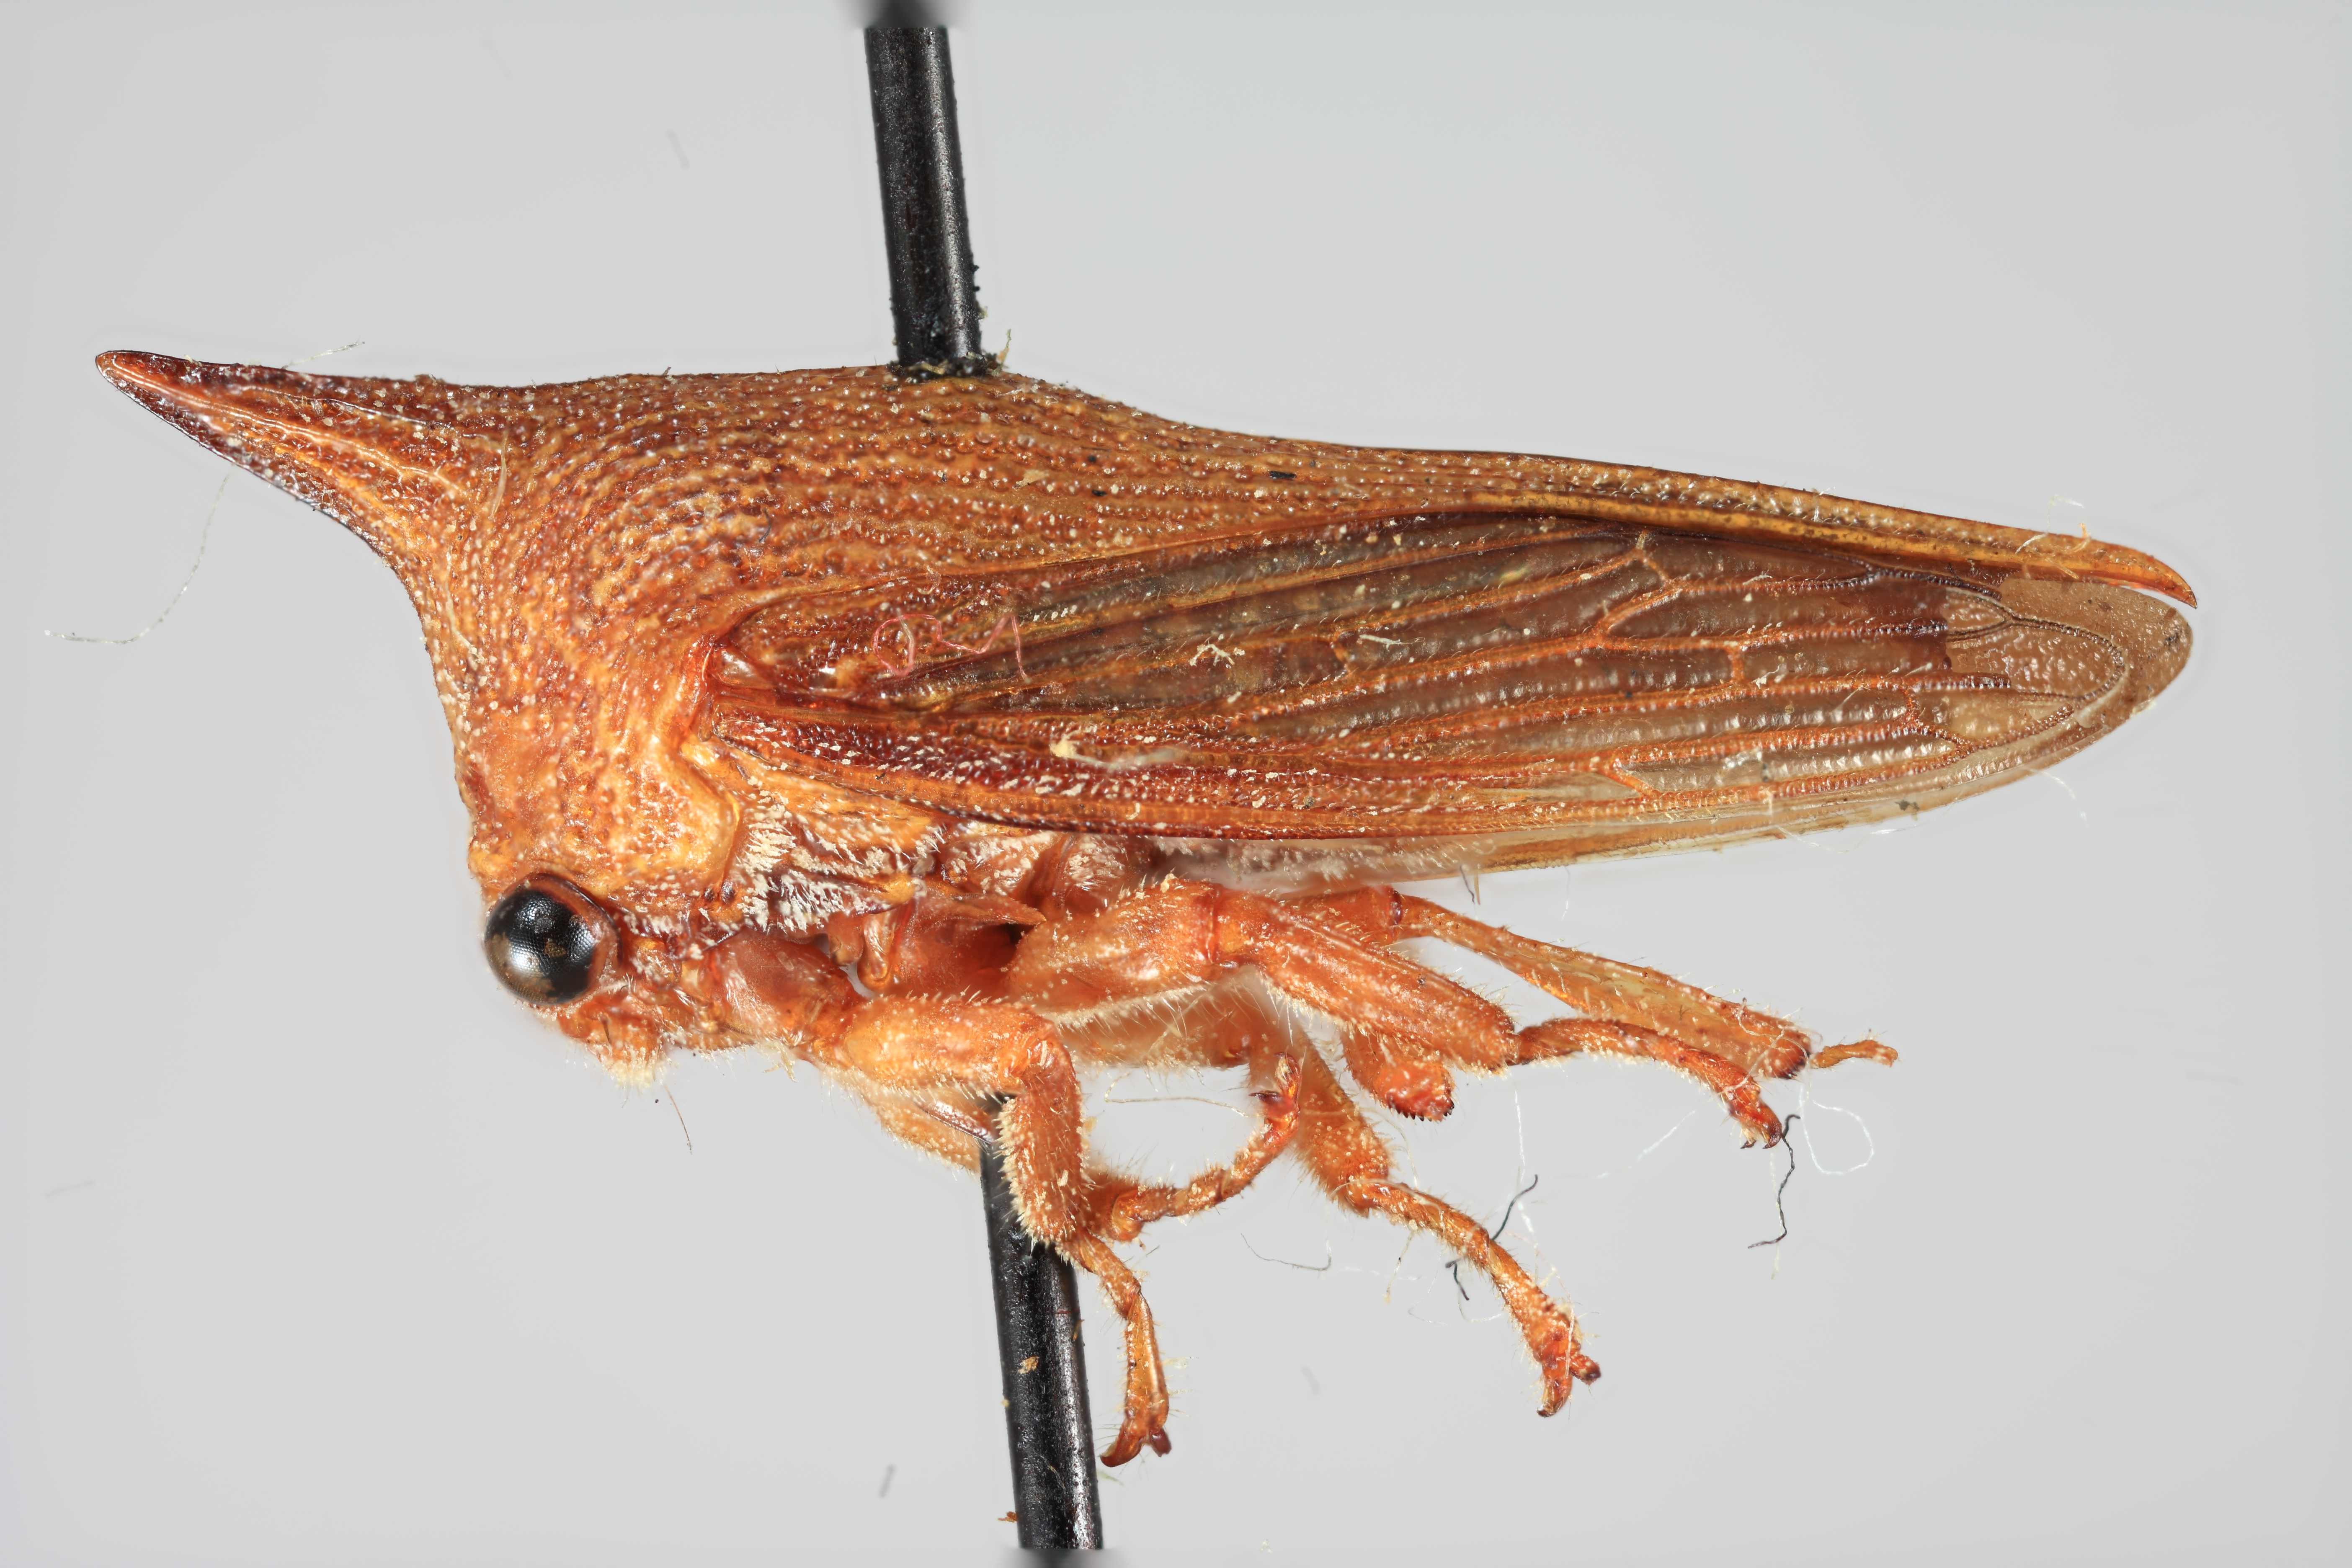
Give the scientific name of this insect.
Aconophoroides projecta
